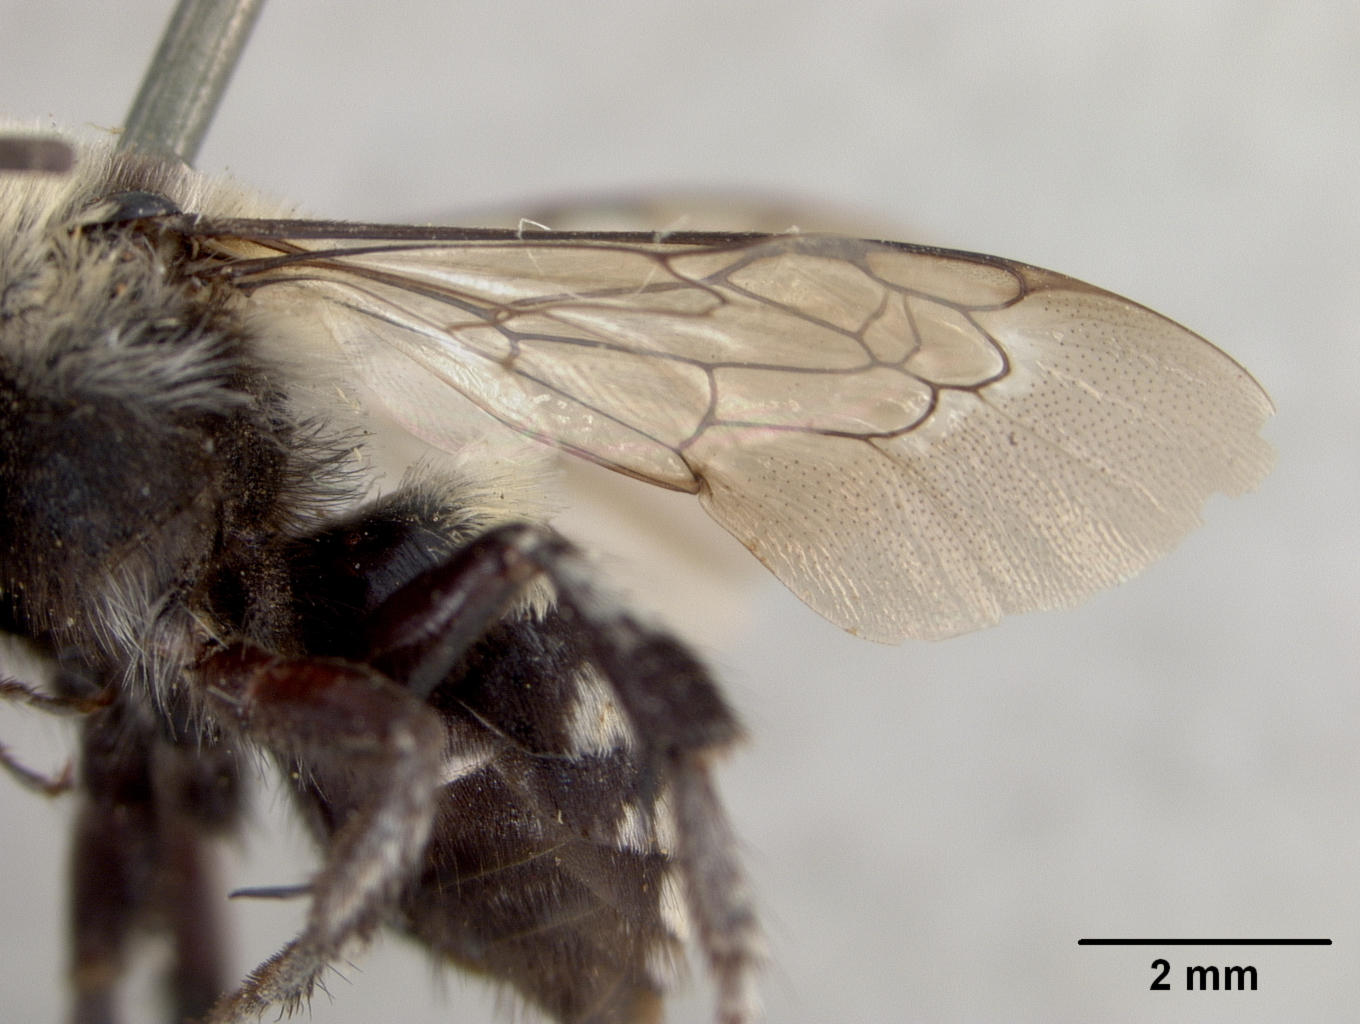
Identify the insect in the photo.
Bombomelecta arizonica
